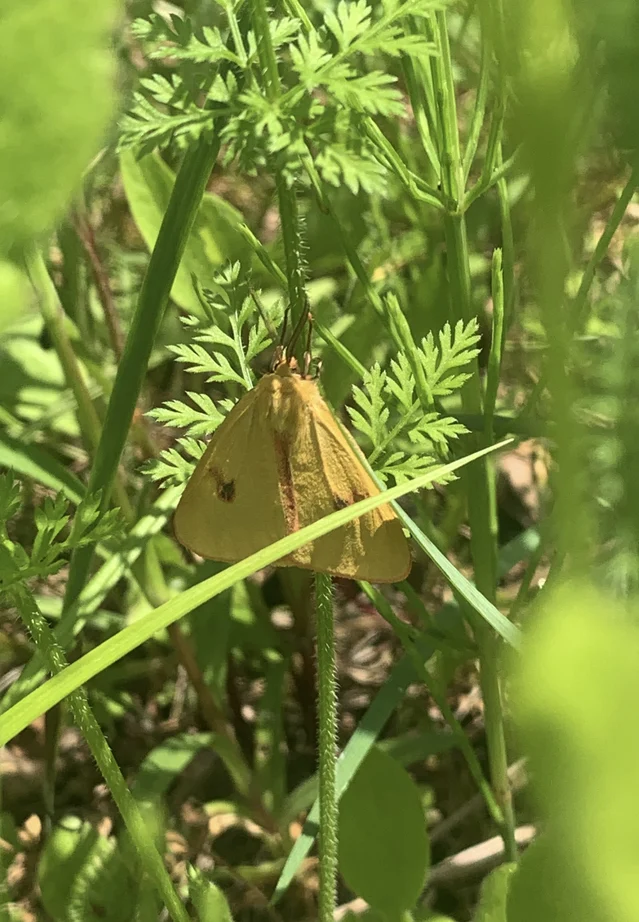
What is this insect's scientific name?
Diacrisia sannio
